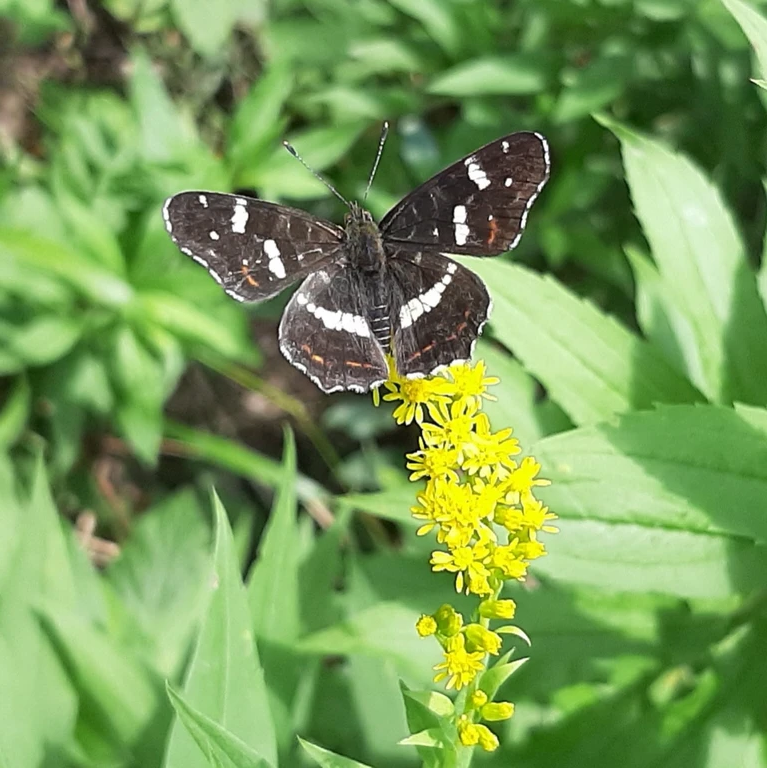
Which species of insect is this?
Araschnia levana
